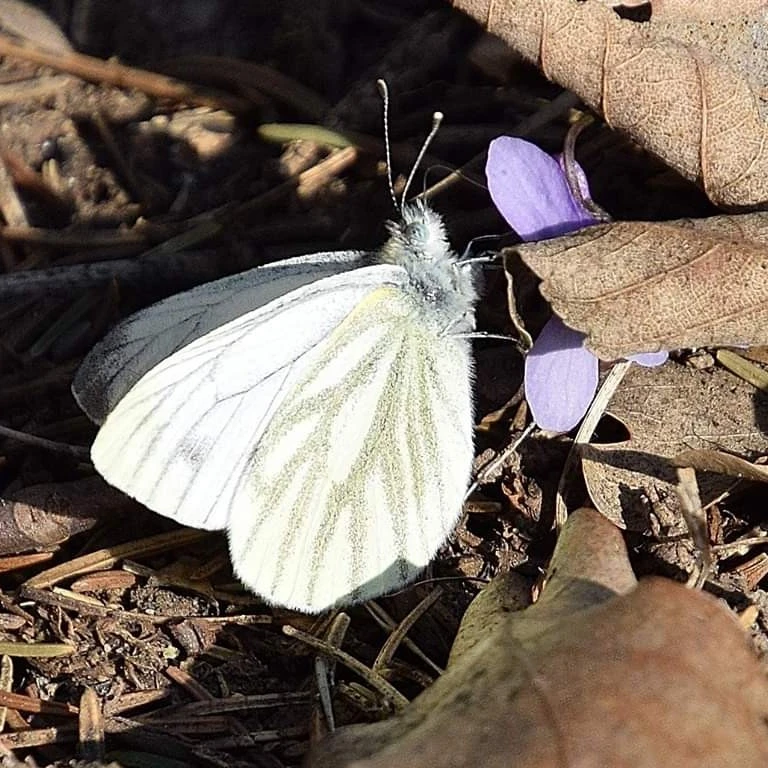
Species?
Pieris napi
